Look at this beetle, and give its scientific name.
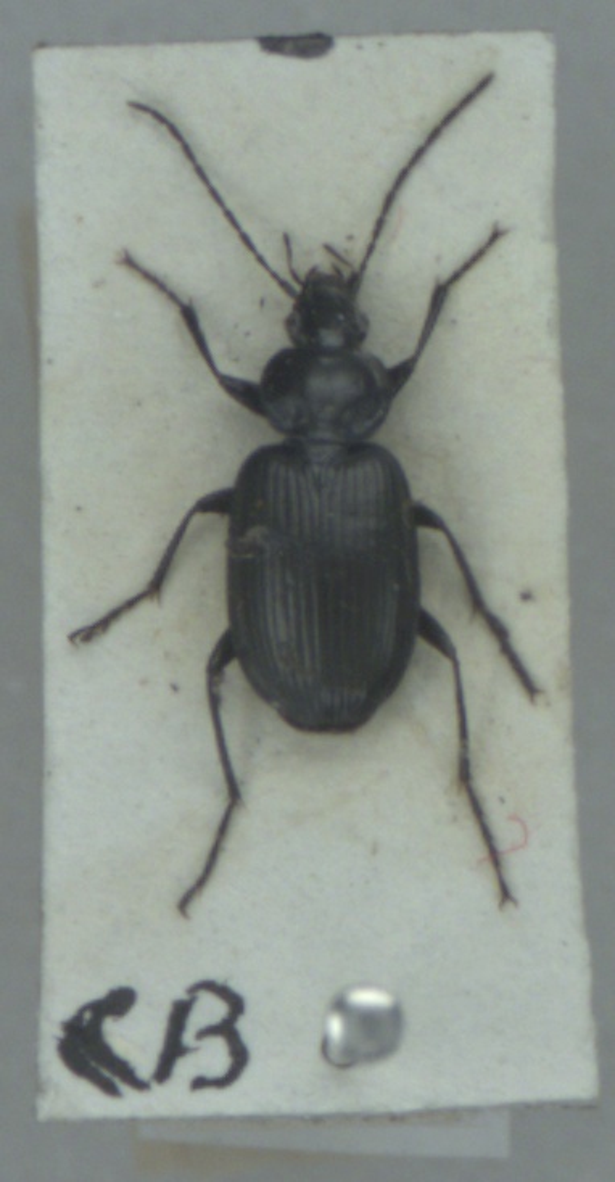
Agonum emarginatum
